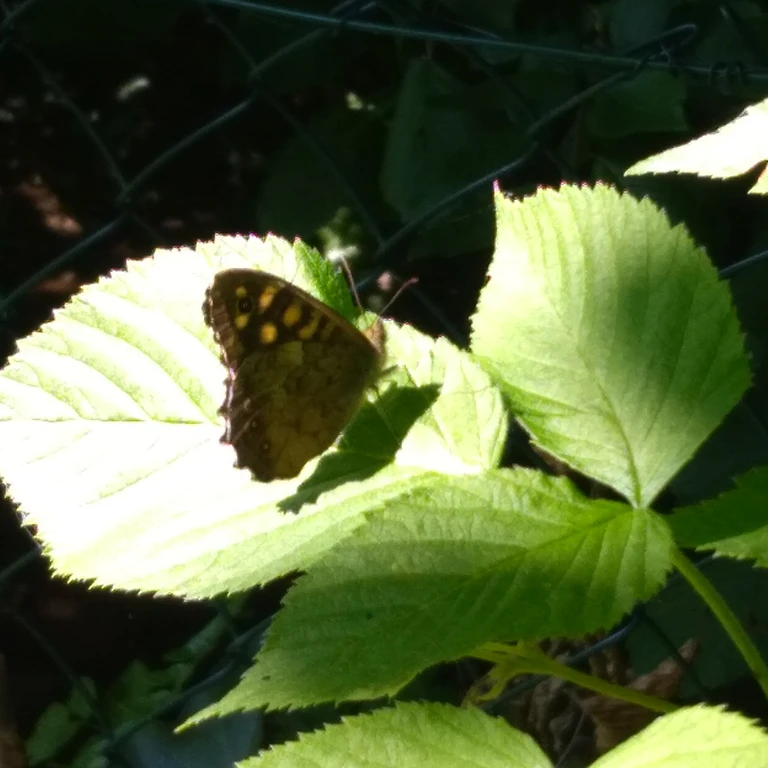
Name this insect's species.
Pararge aegeria
